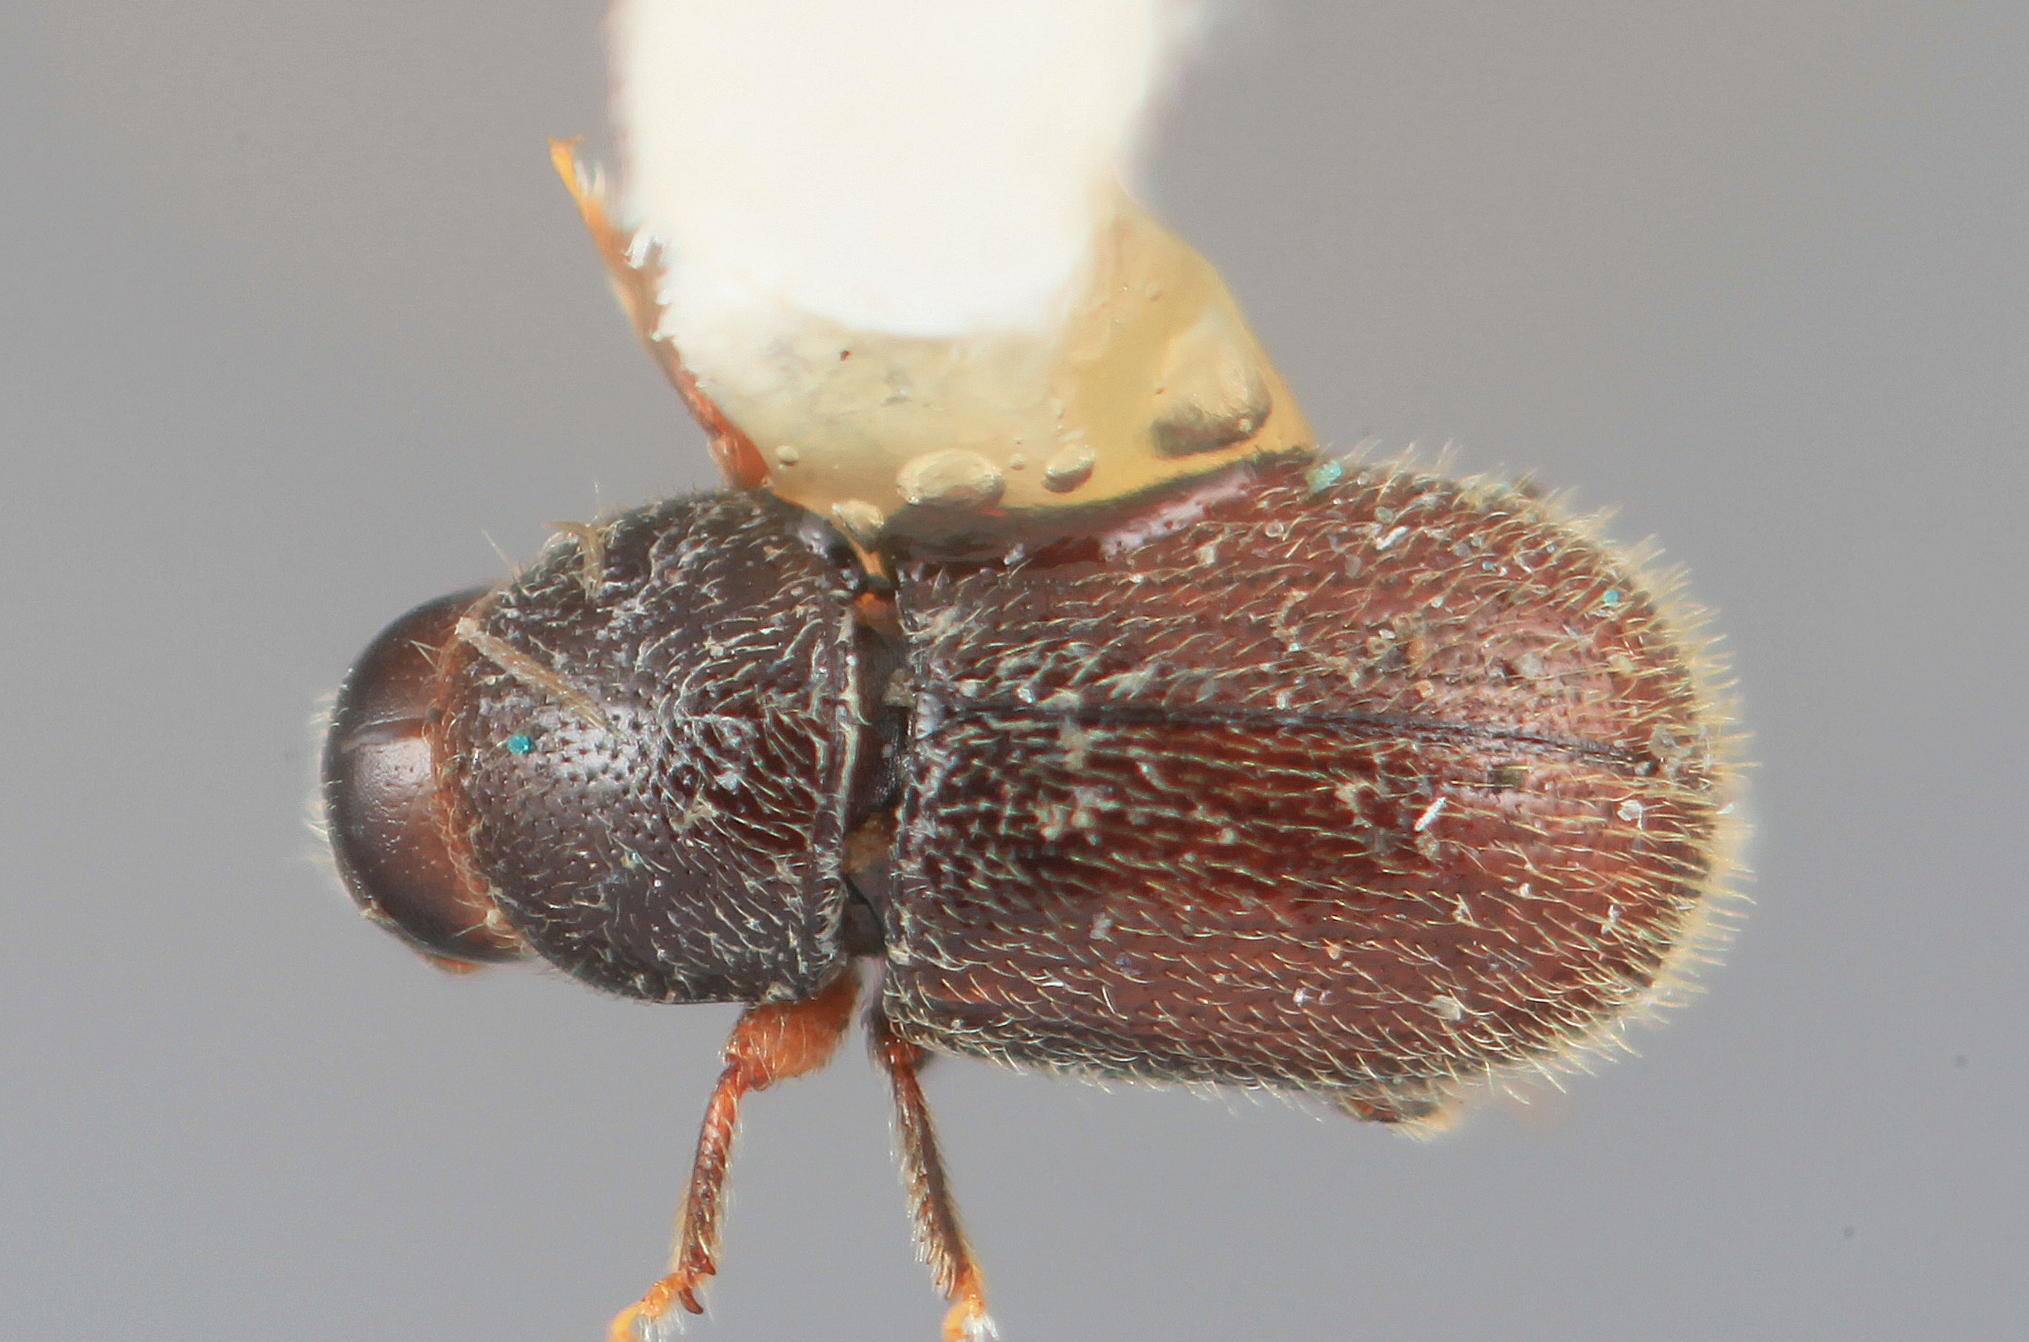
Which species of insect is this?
Scolytodes punctifer
